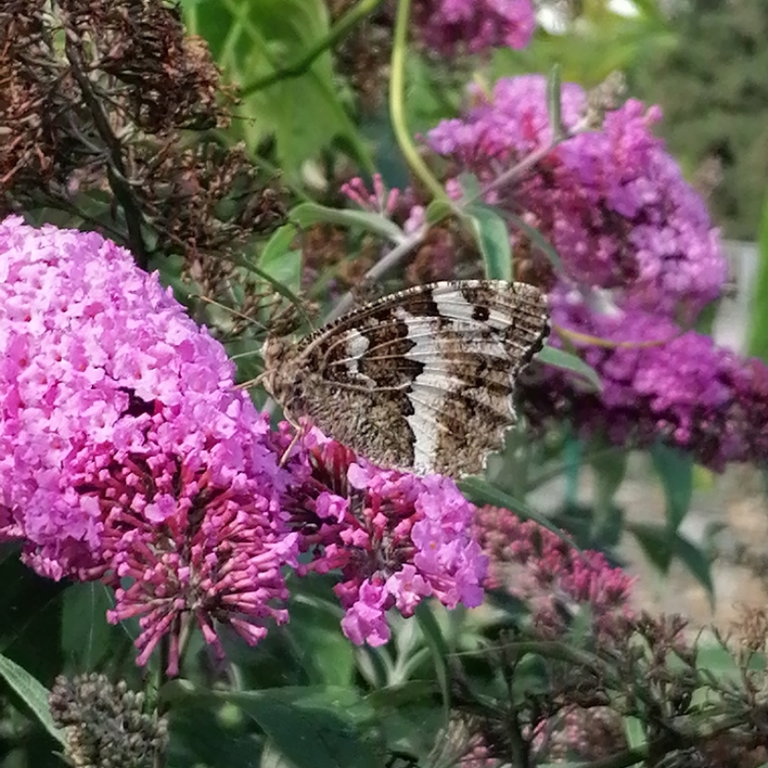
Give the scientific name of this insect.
Brintesia circe
